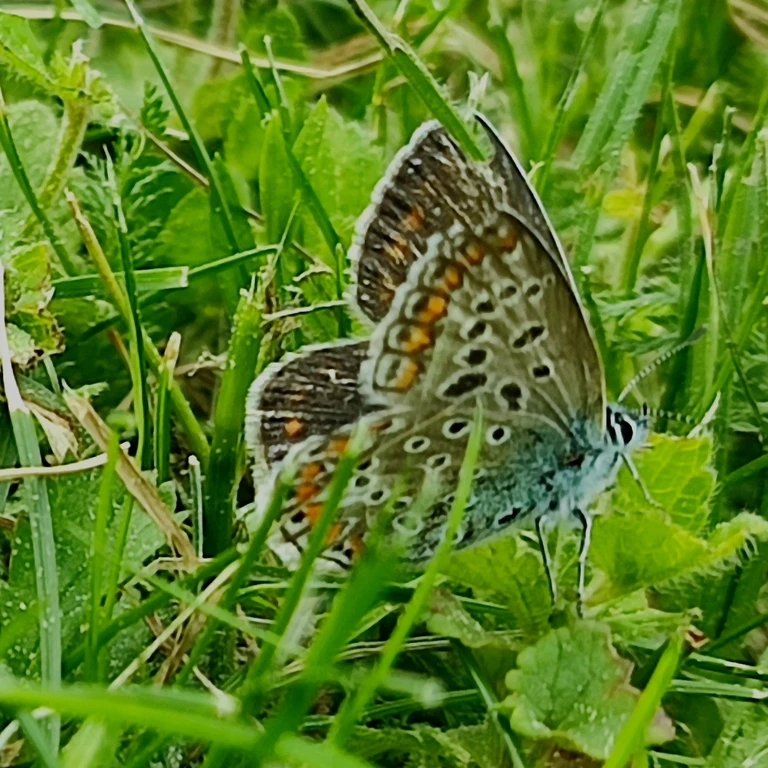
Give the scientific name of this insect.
Polyommatus icarus
